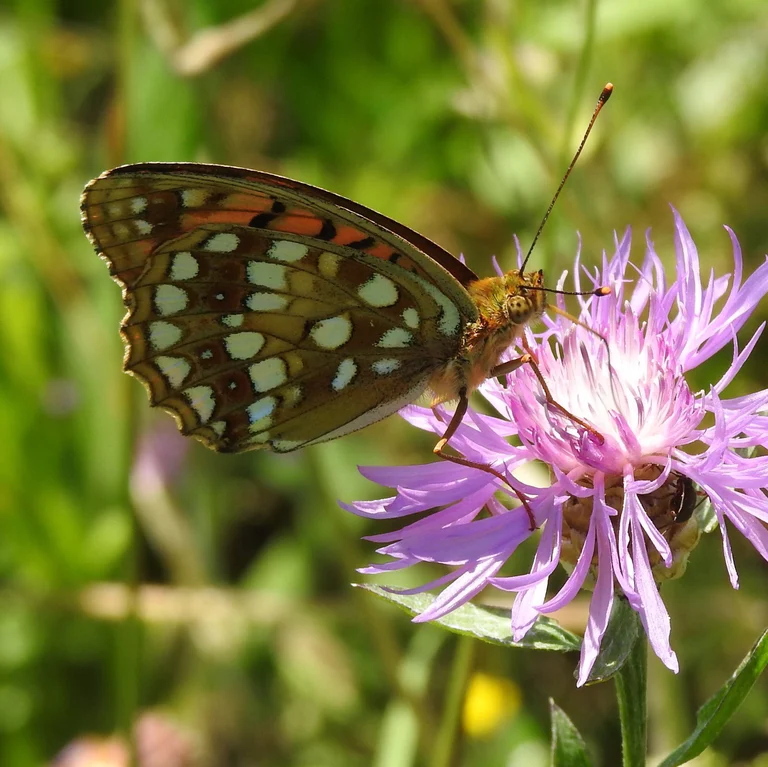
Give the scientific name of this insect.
Fabriciana adippe
